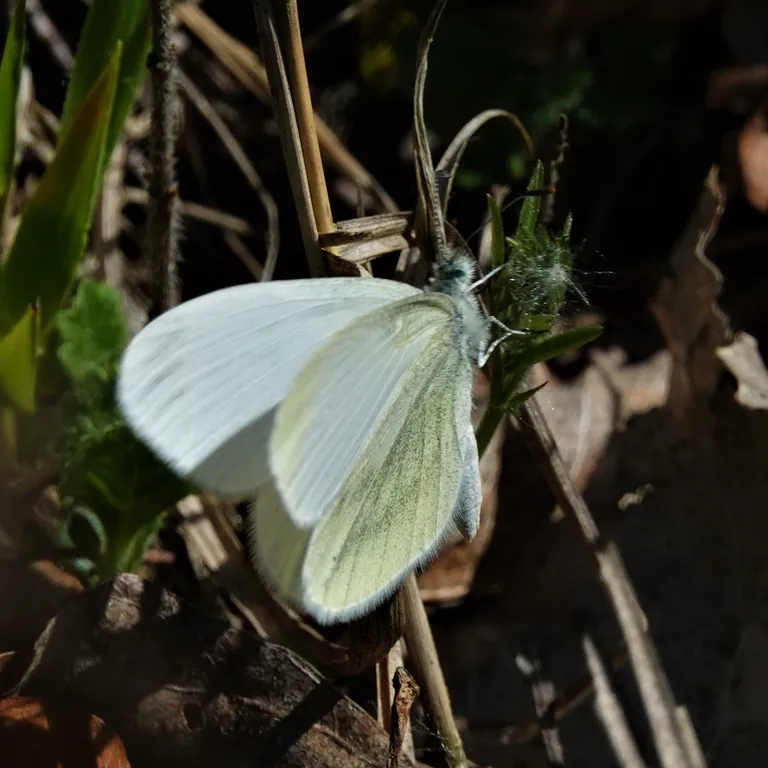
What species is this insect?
Leptidea sinapis/juvernica
